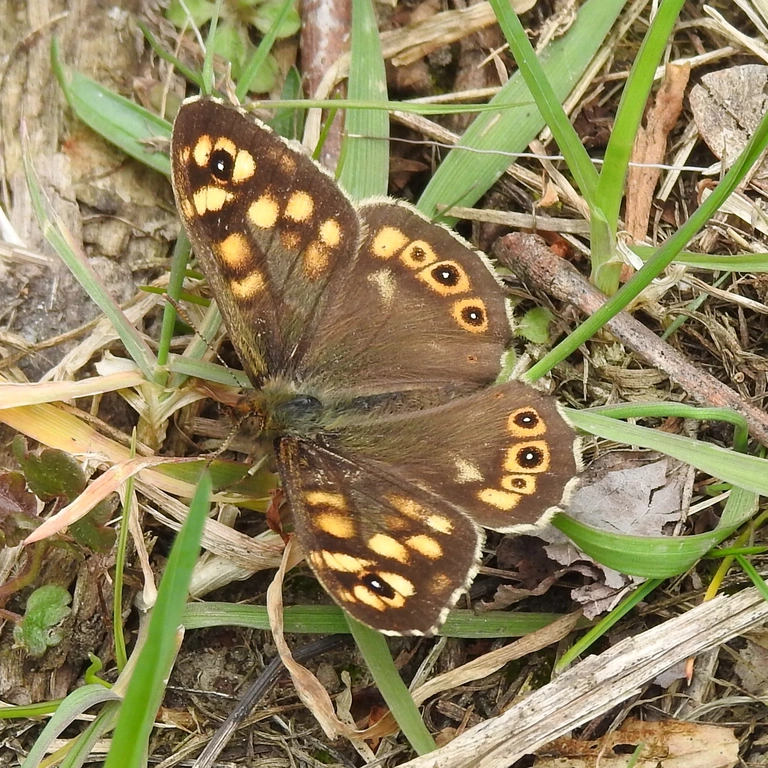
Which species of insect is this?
Pararge aegeria
